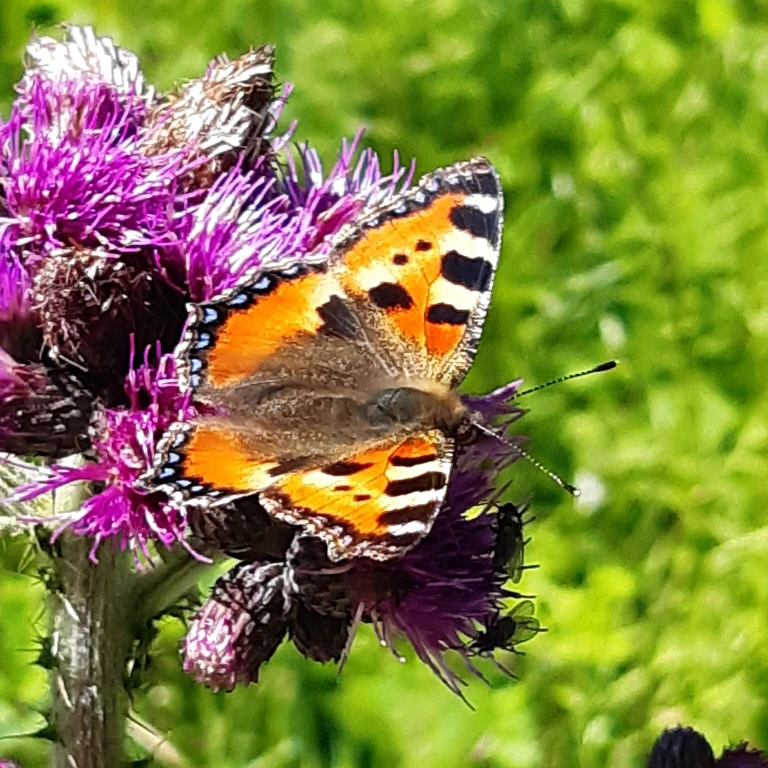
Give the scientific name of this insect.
Aglais urticae
